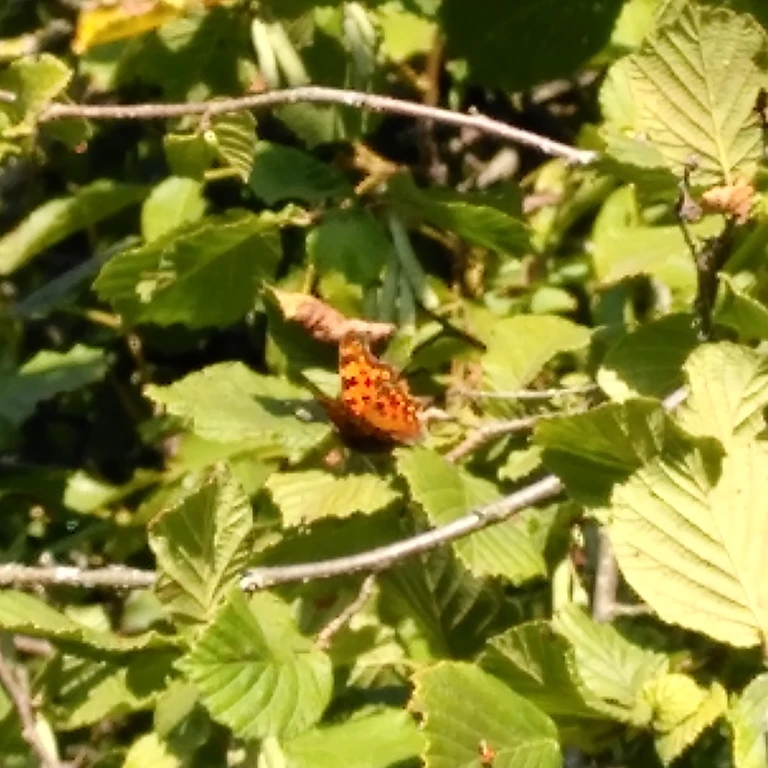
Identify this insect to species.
Polygonia c-album
